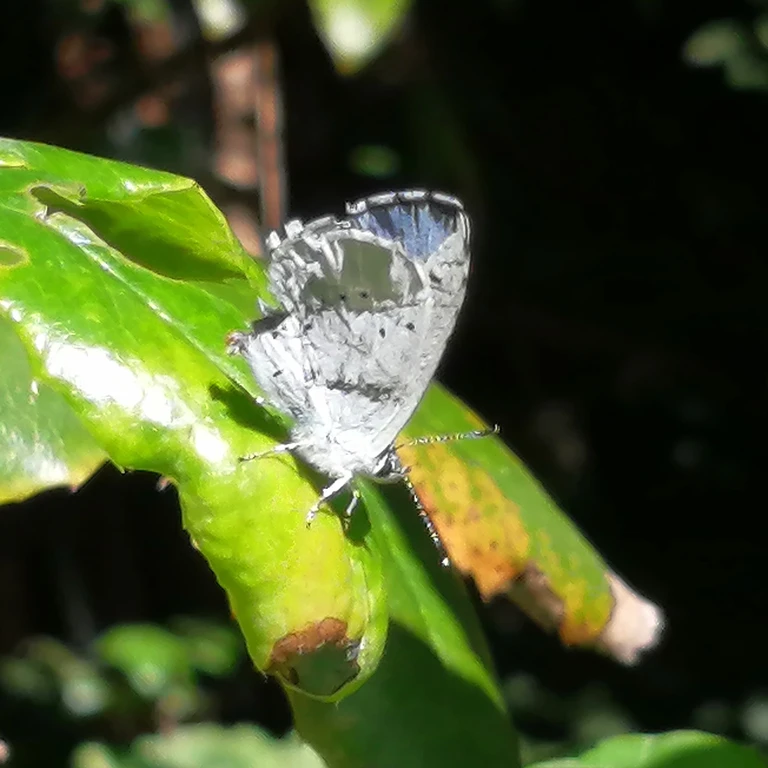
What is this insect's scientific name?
Celastrina argiolus
